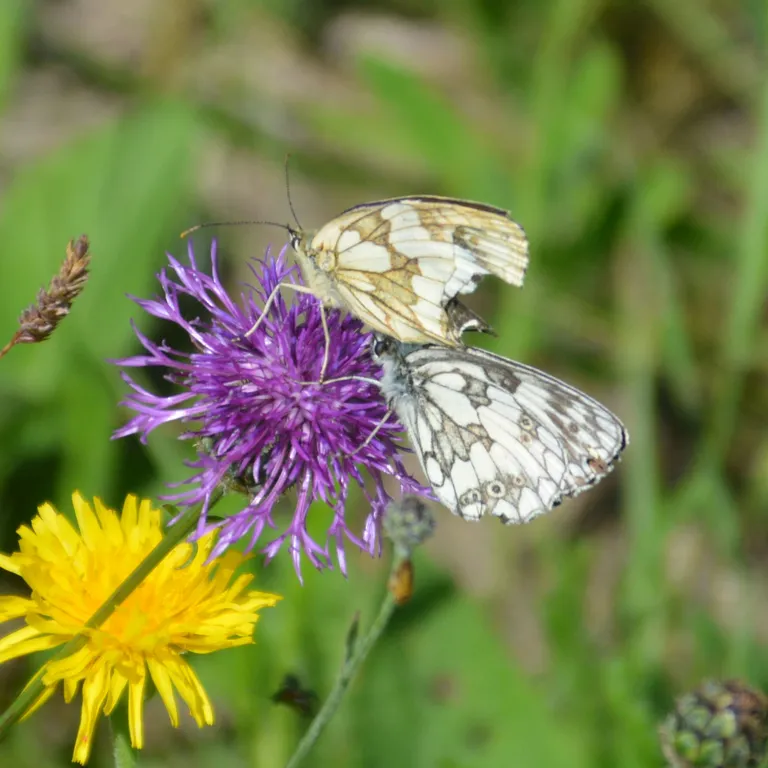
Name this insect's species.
Melanargia galathea
